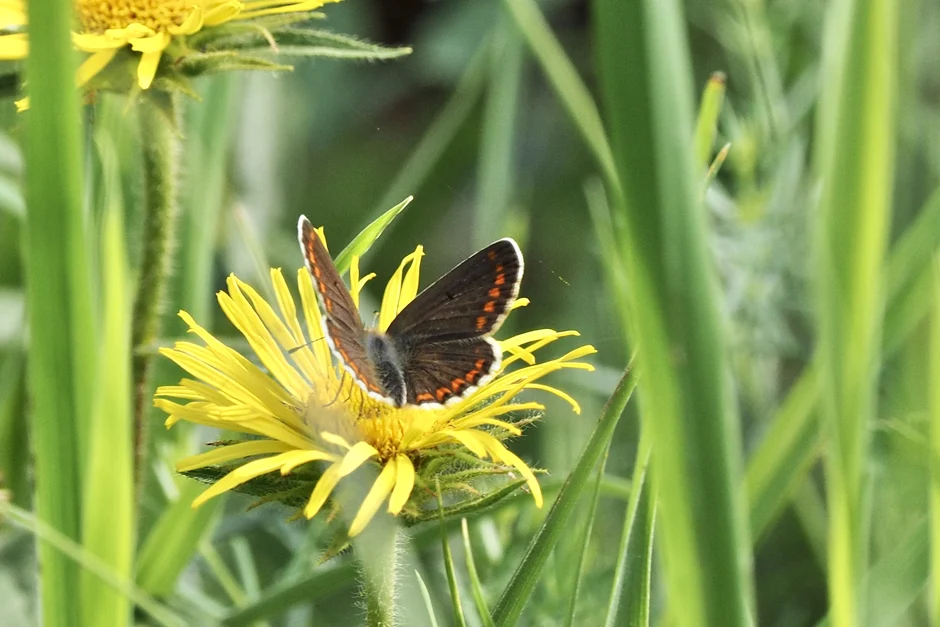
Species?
Aricia agestis/artaxerxes
